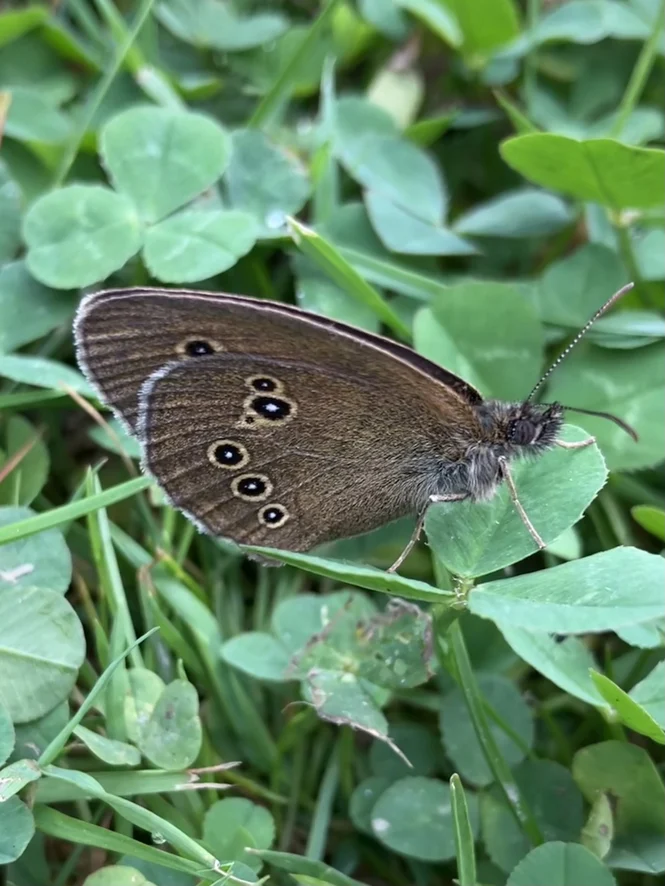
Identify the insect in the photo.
Aphantopus hyperantus
